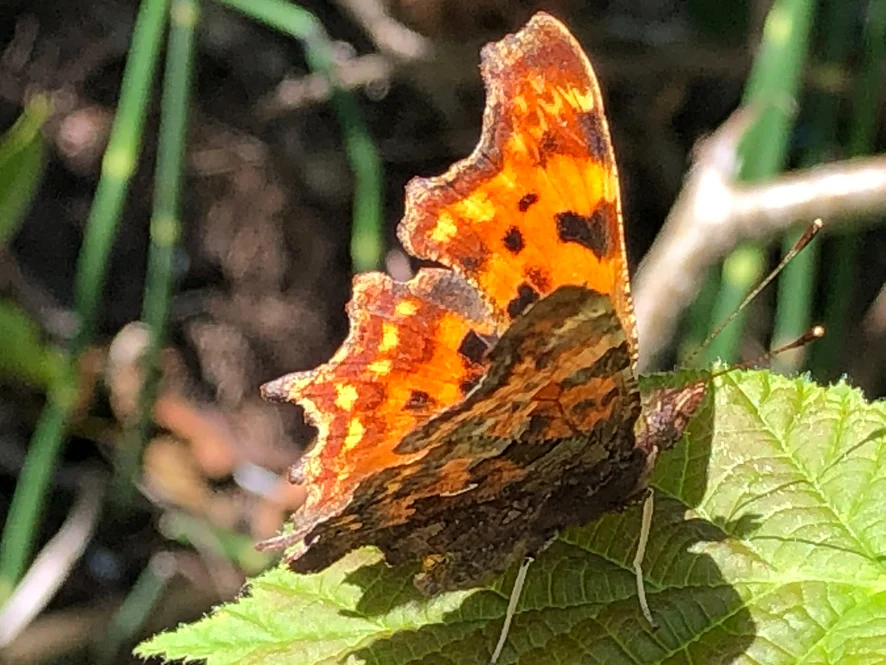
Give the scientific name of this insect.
Polygonia c-album
